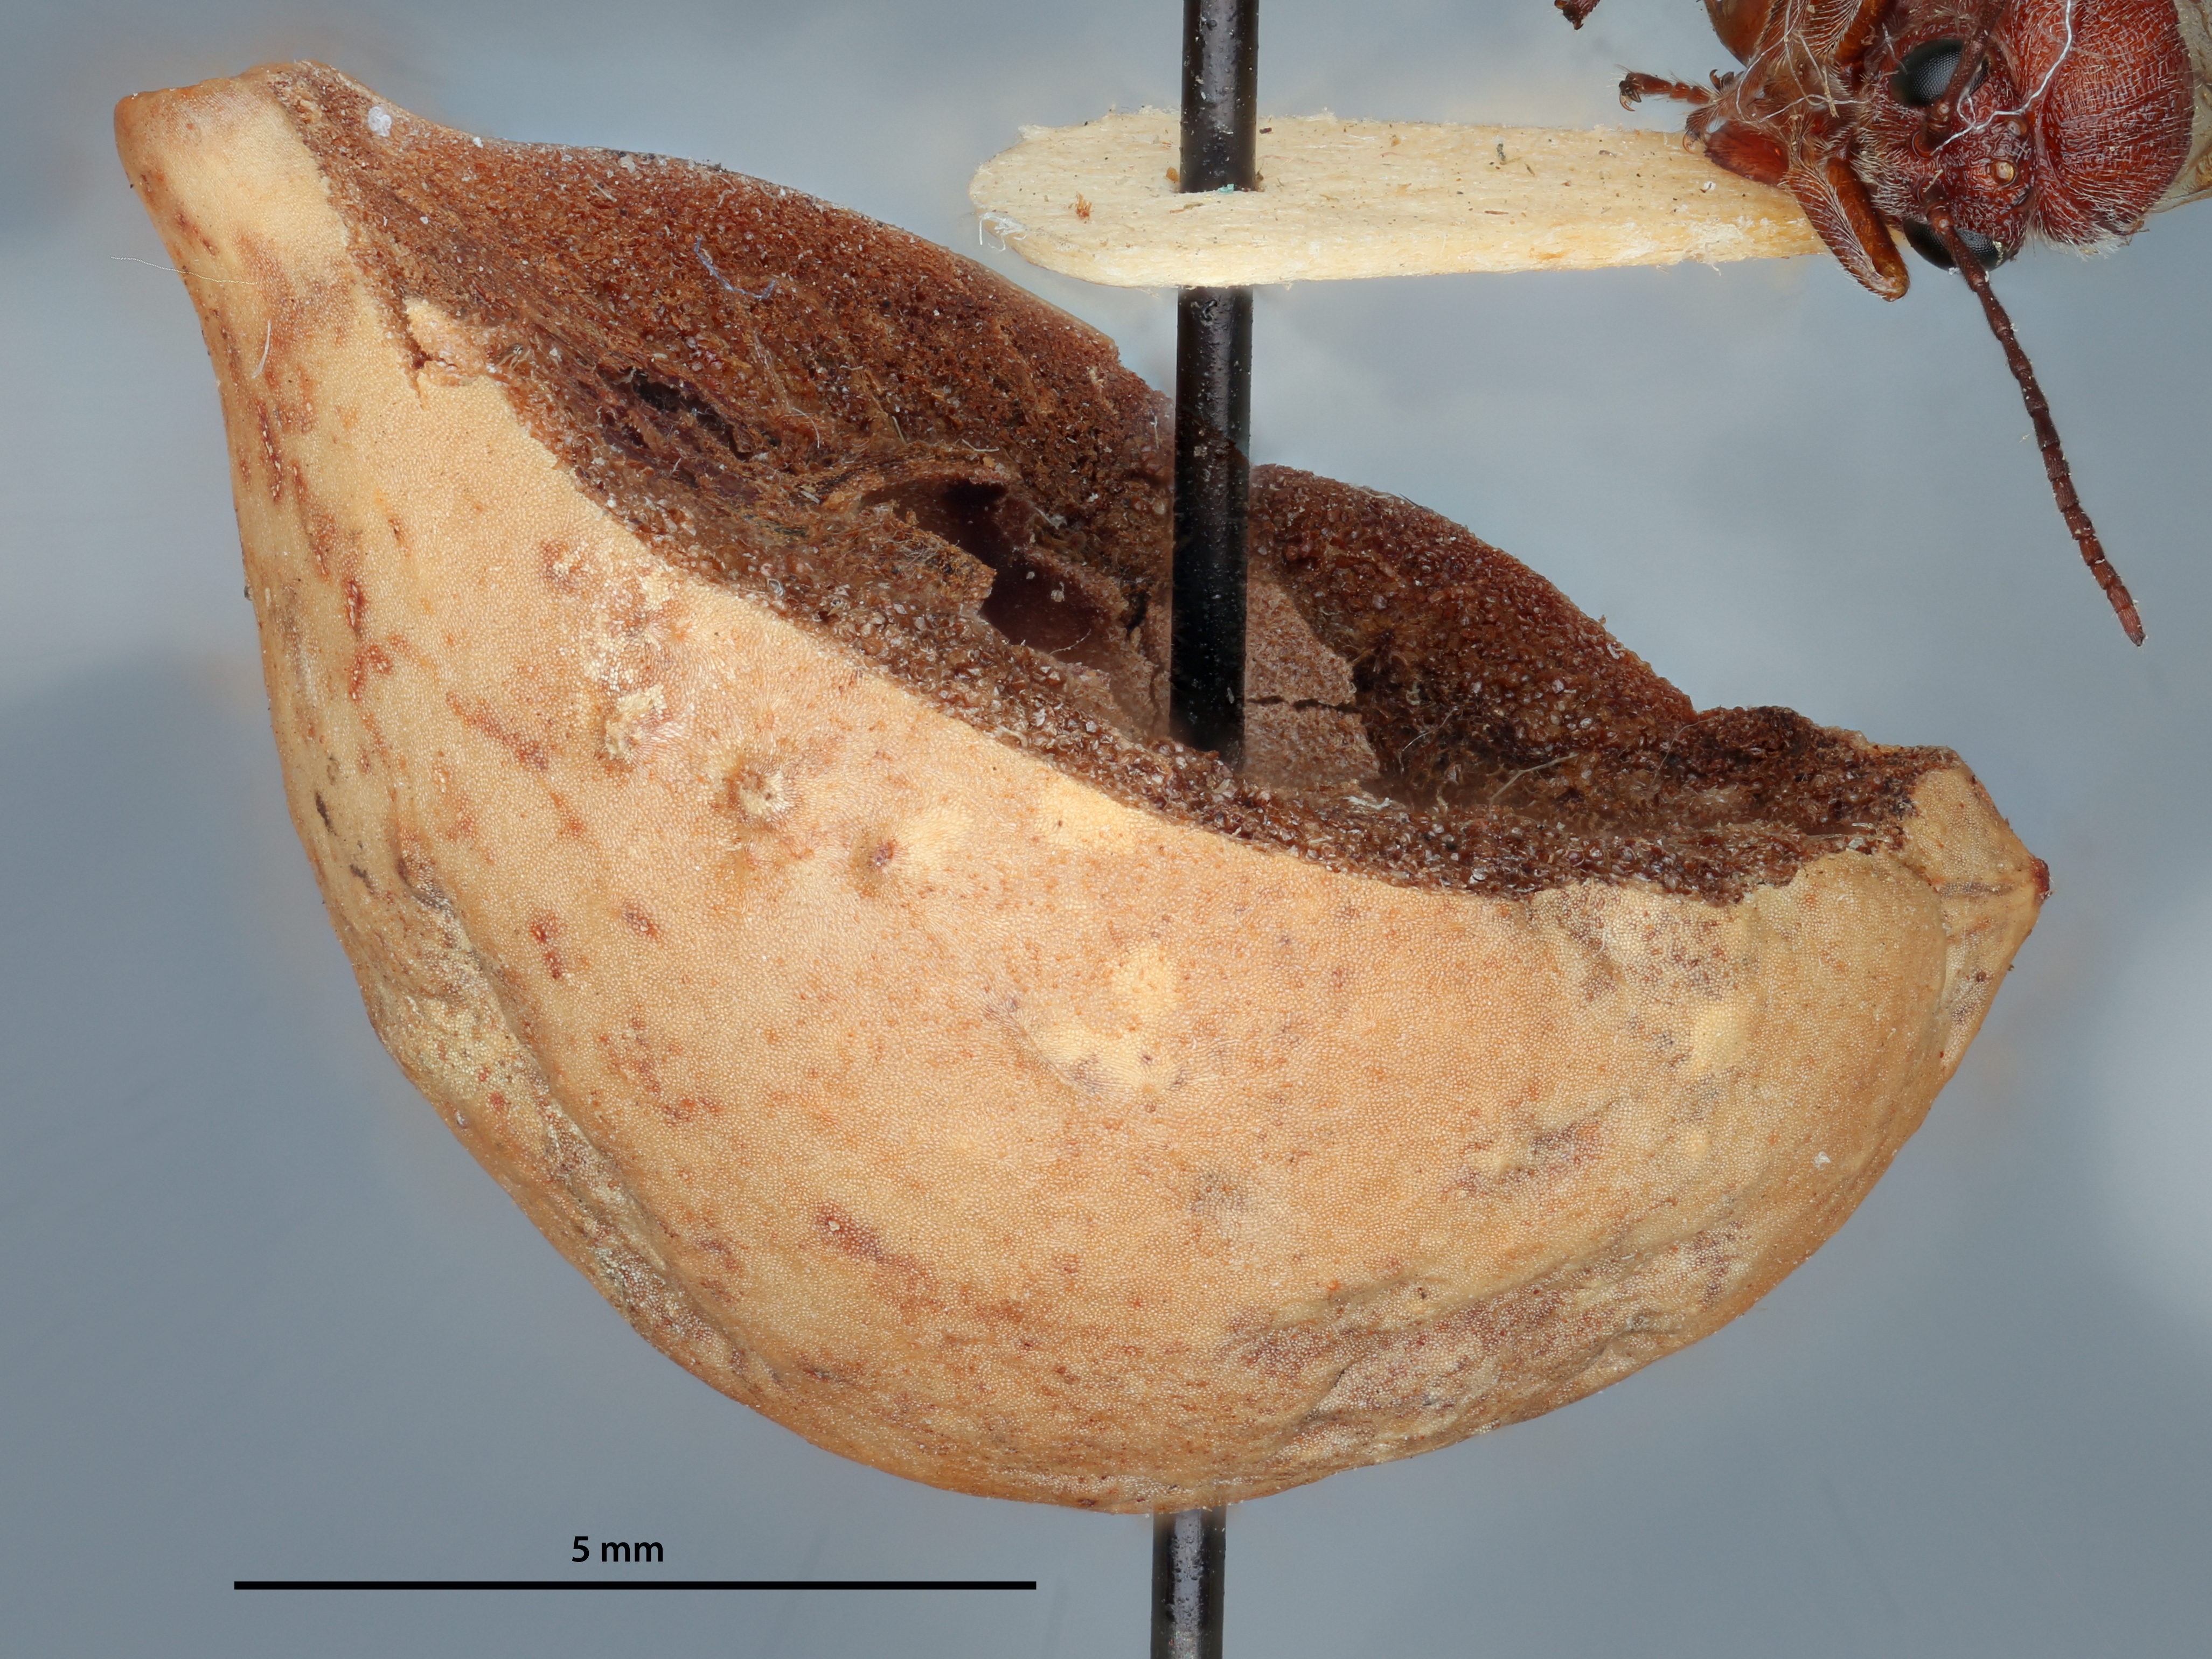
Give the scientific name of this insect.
Amphibolips murata
